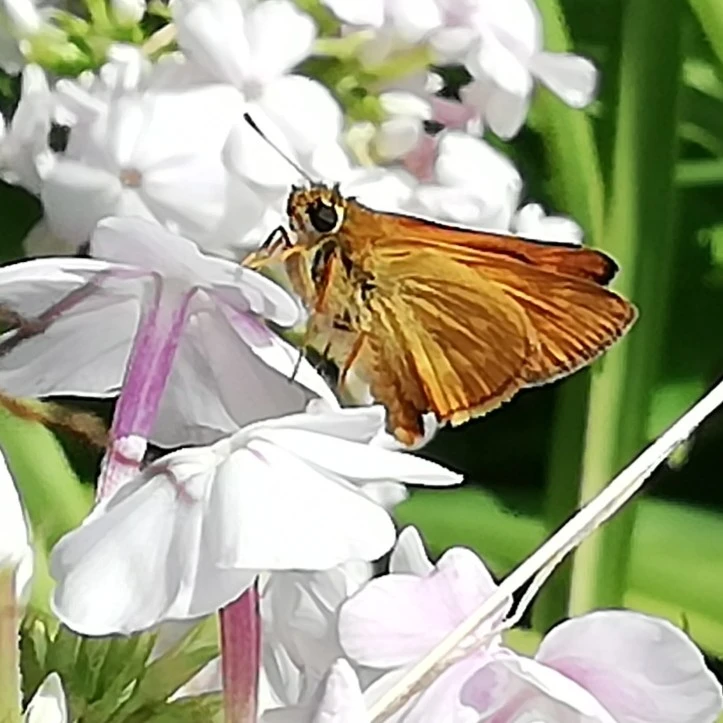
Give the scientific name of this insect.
Ochlodes sylvanus (also Ochlodes venata)
